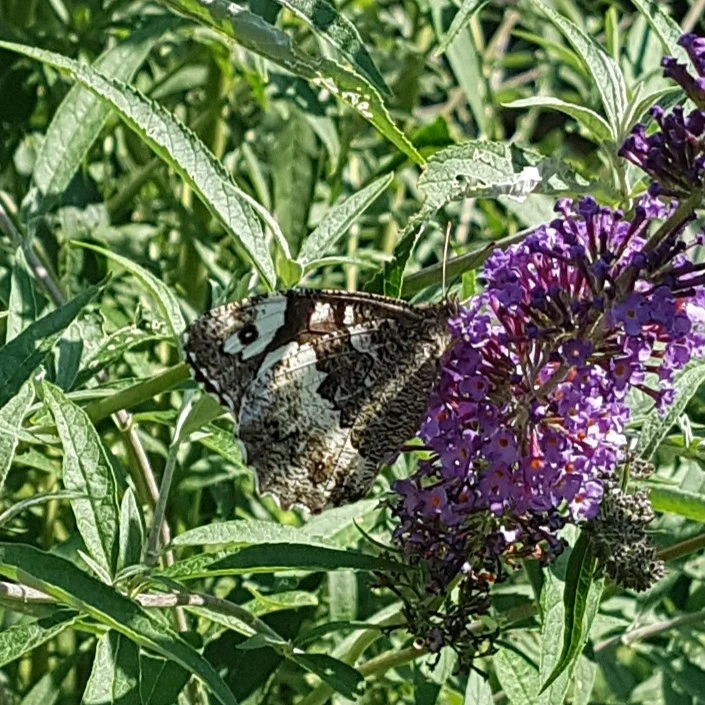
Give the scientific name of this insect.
Brintesia circe
